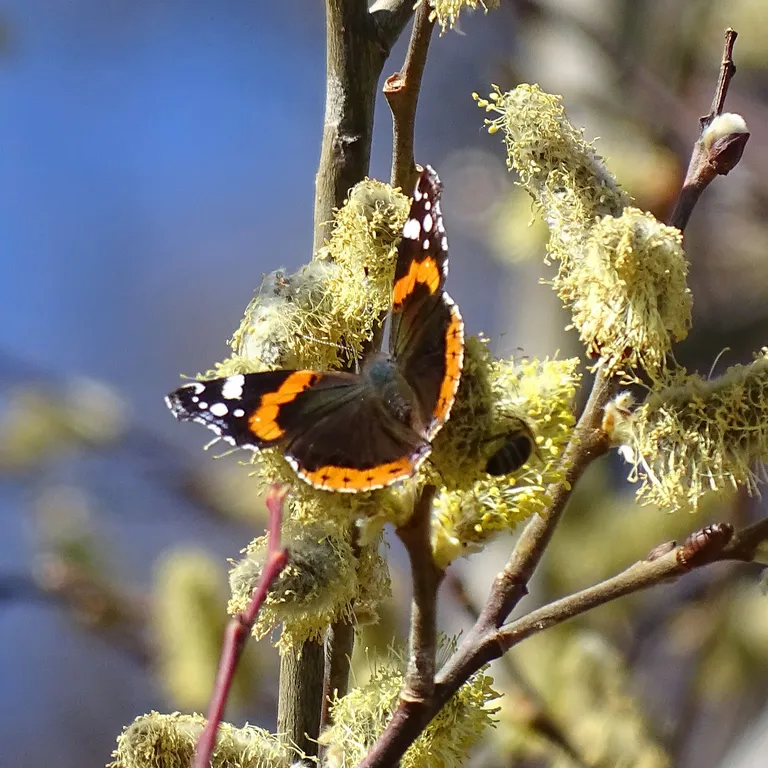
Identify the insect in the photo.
Vanessa atalanta
